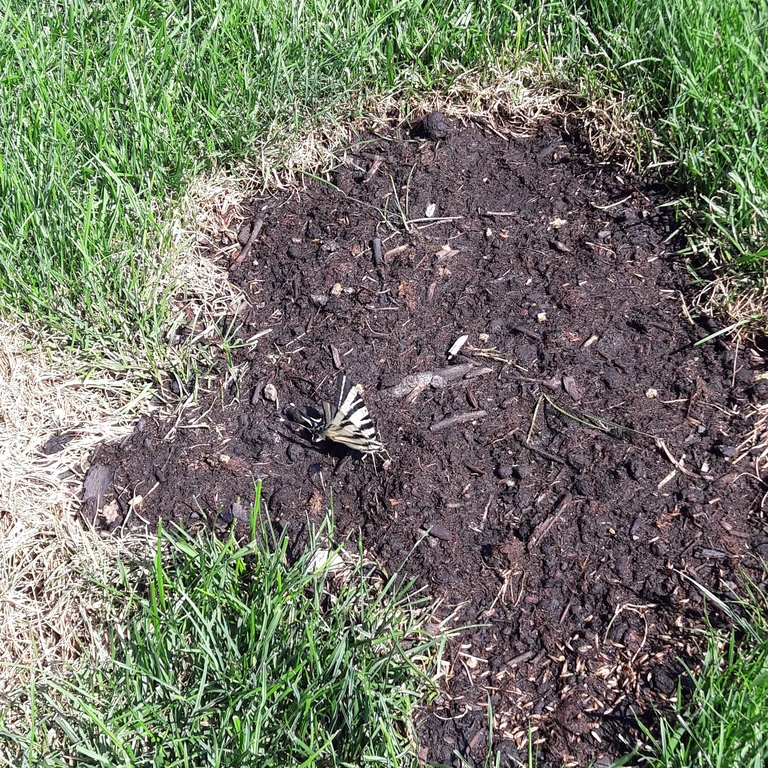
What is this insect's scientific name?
Iphiclides podalirius
